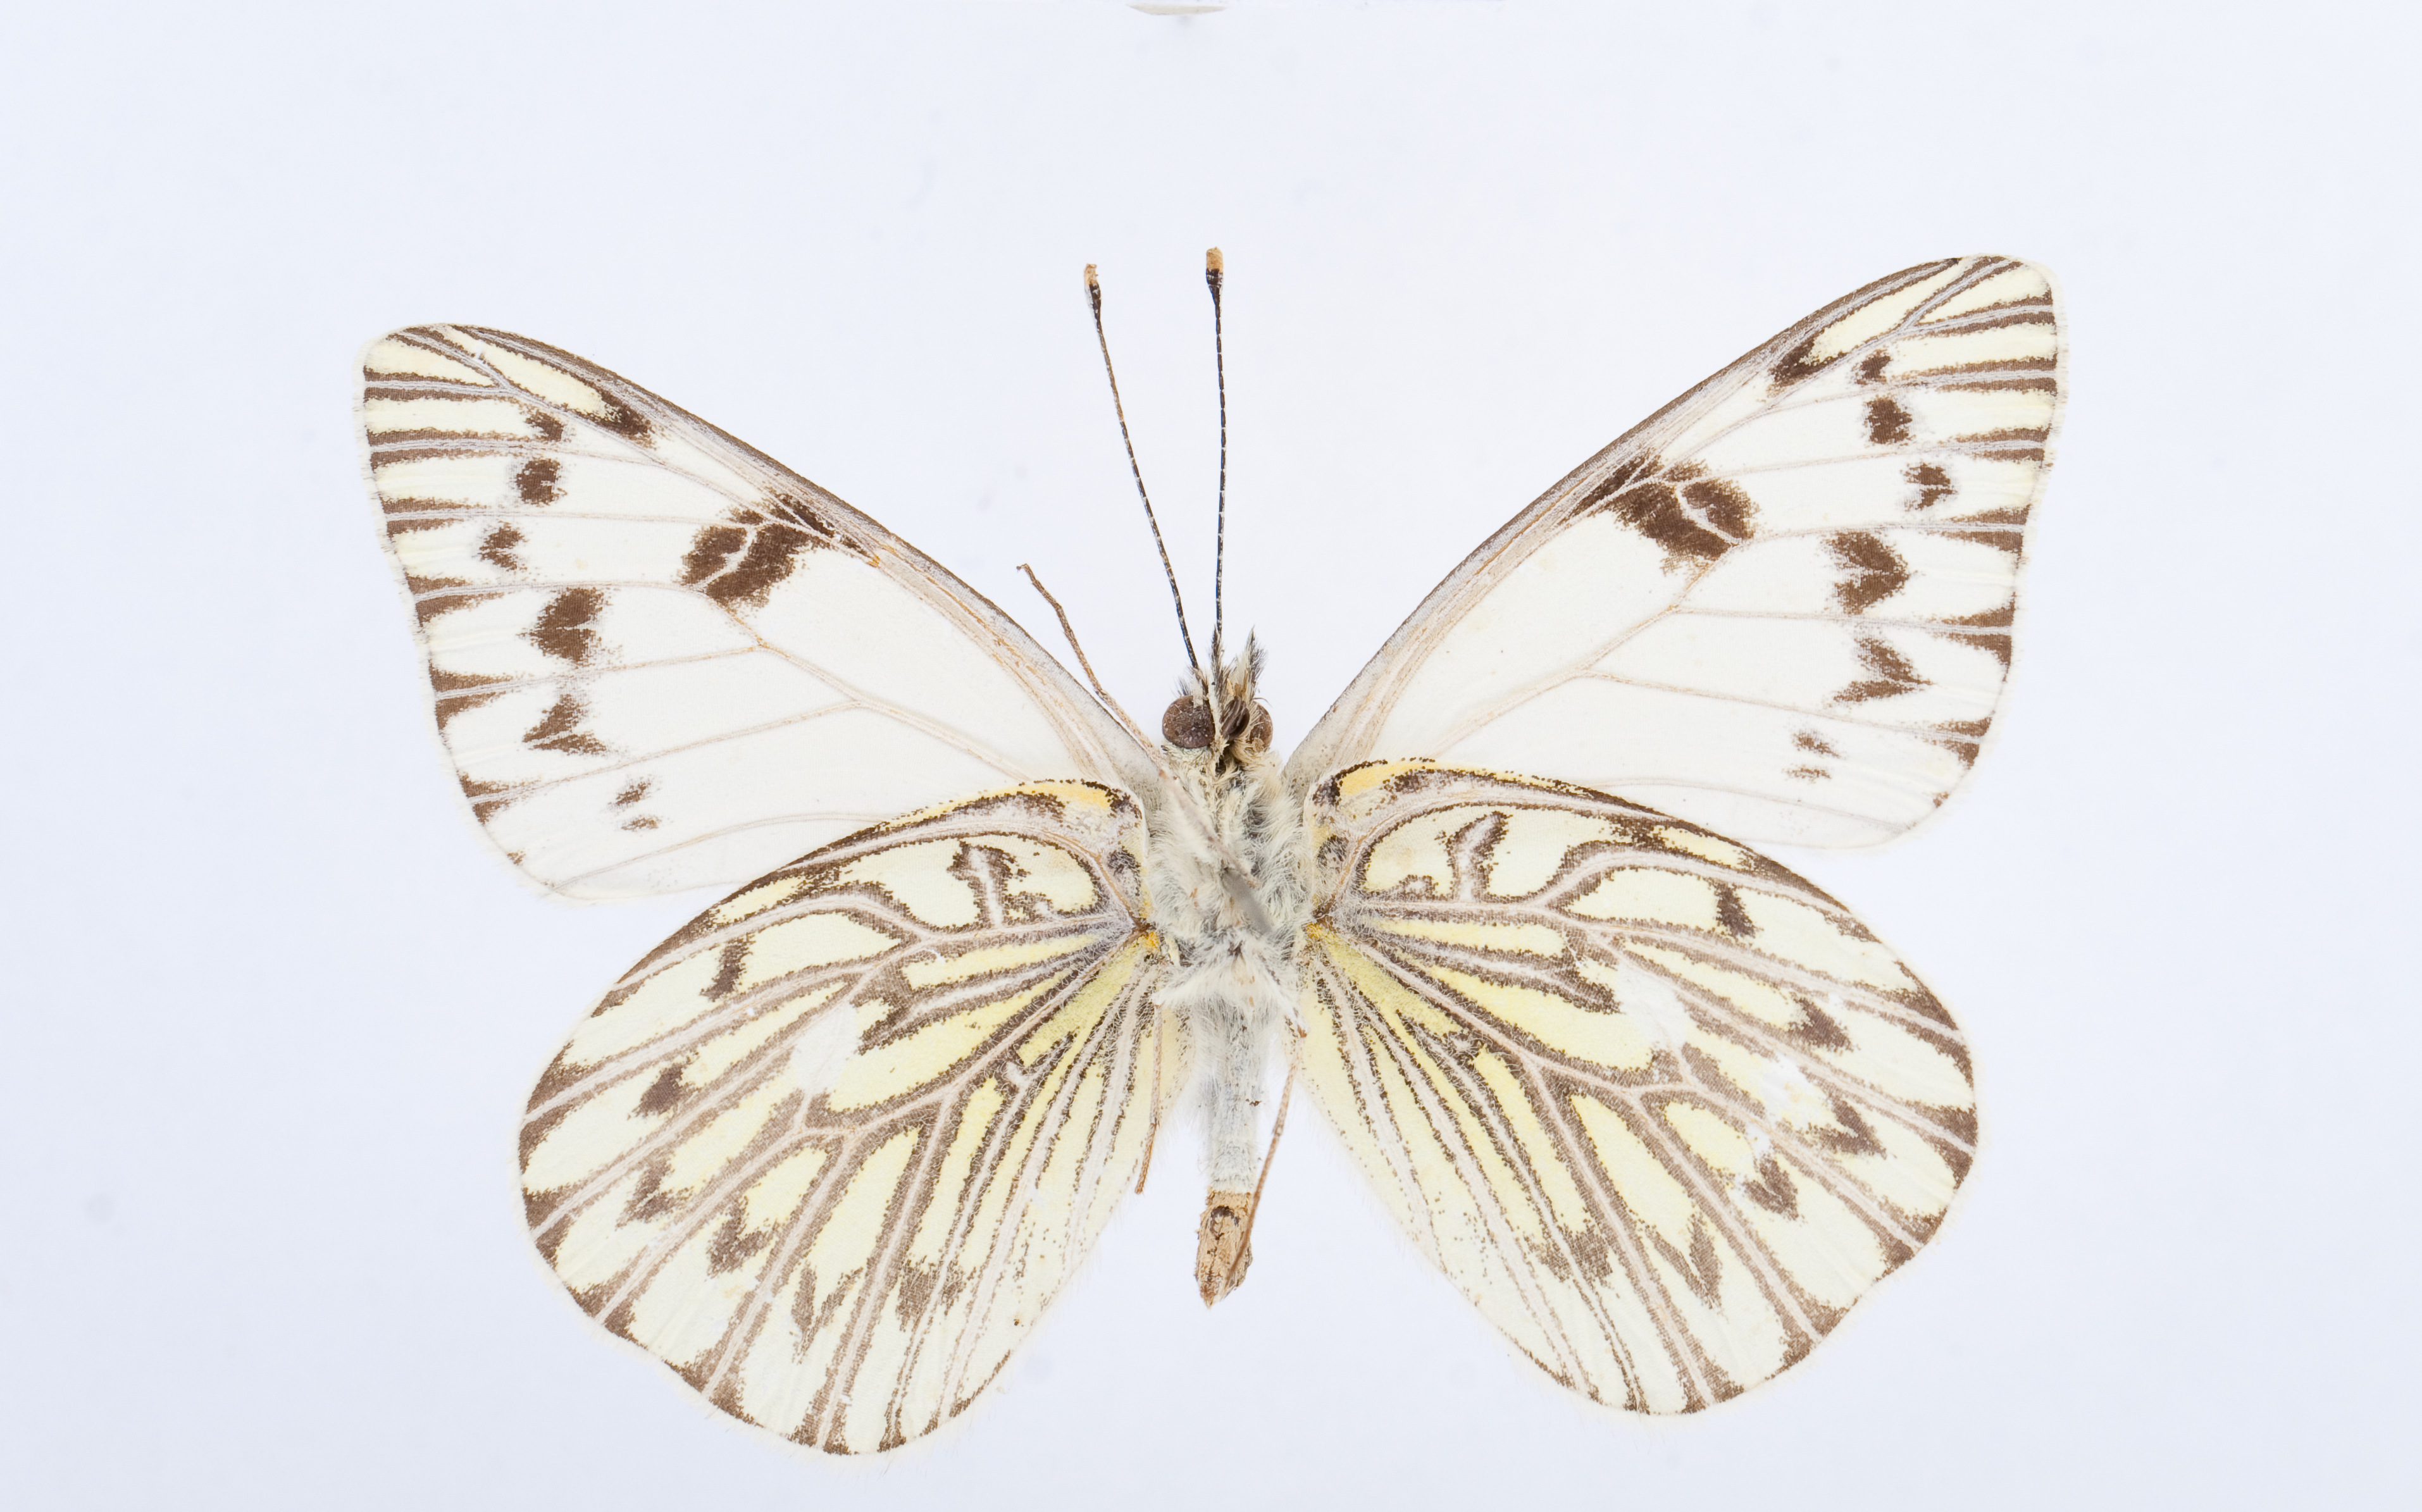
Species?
Tatochila autodice
